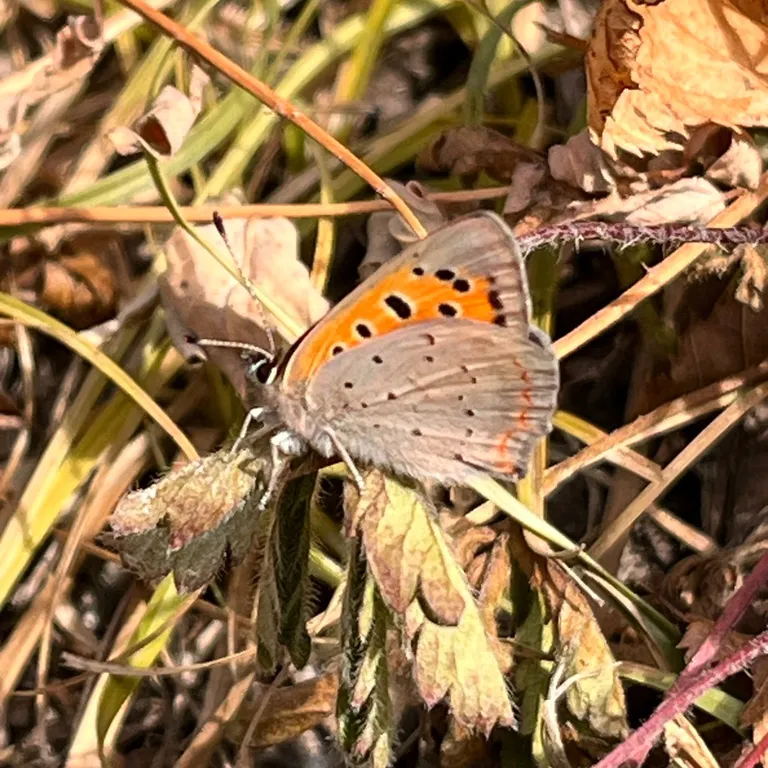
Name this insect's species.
Lycaena phlaeas
